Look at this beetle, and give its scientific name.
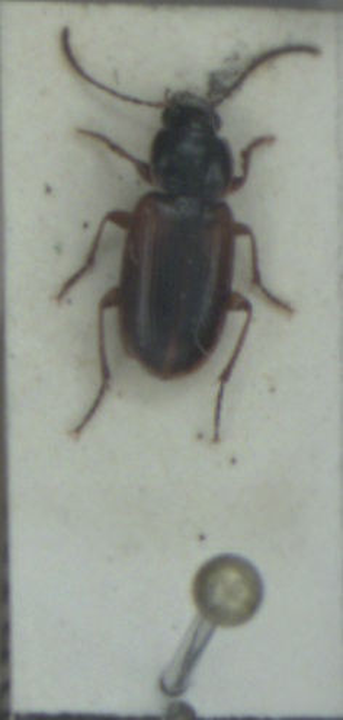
Stenolophus mixtus
